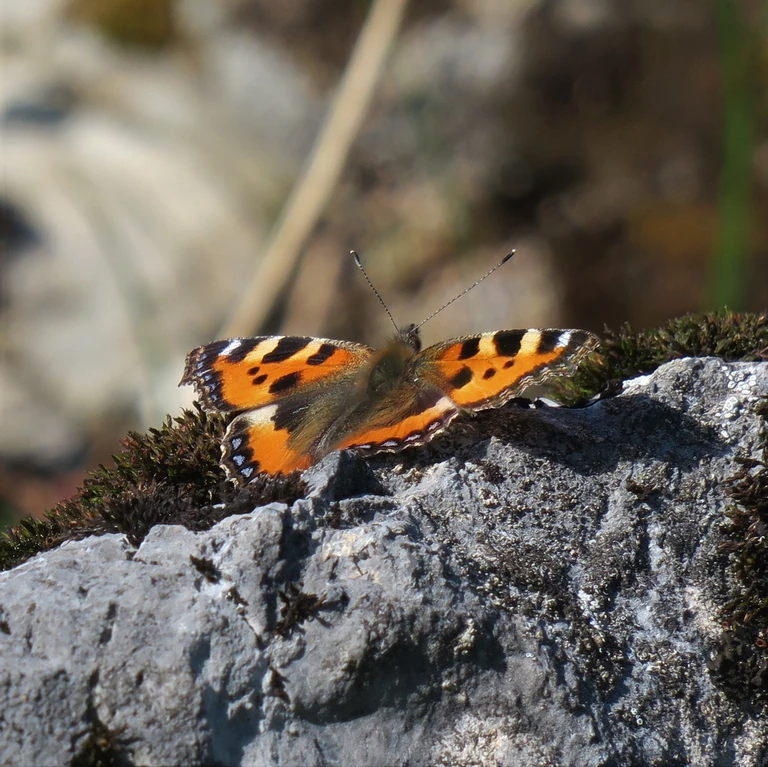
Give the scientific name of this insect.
Aglais urticae
